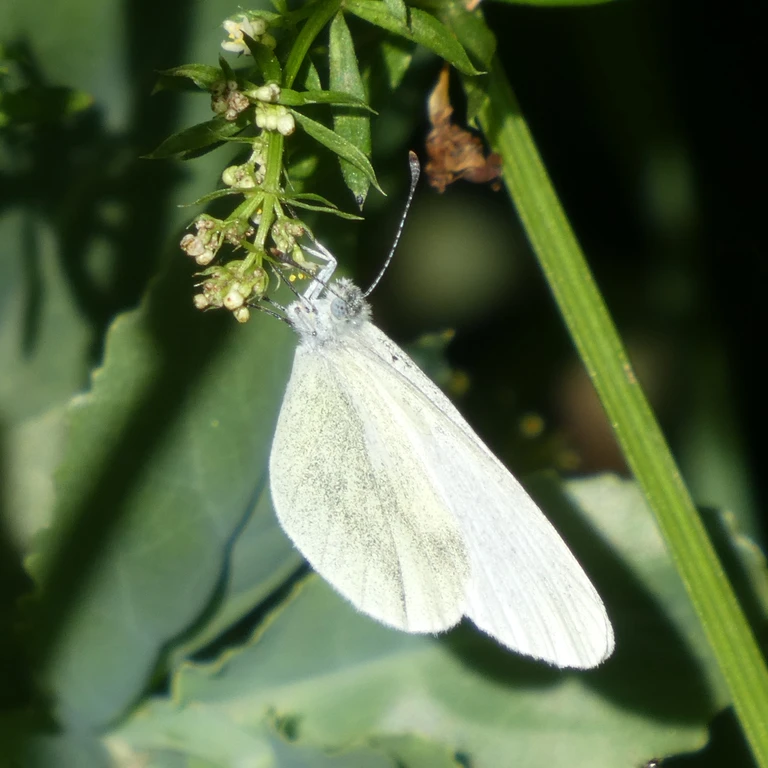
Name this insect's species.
Leptidea sinapis/juvernica
